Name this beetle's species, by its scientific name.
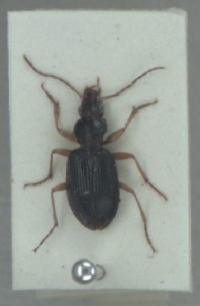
Paranchus albipes
